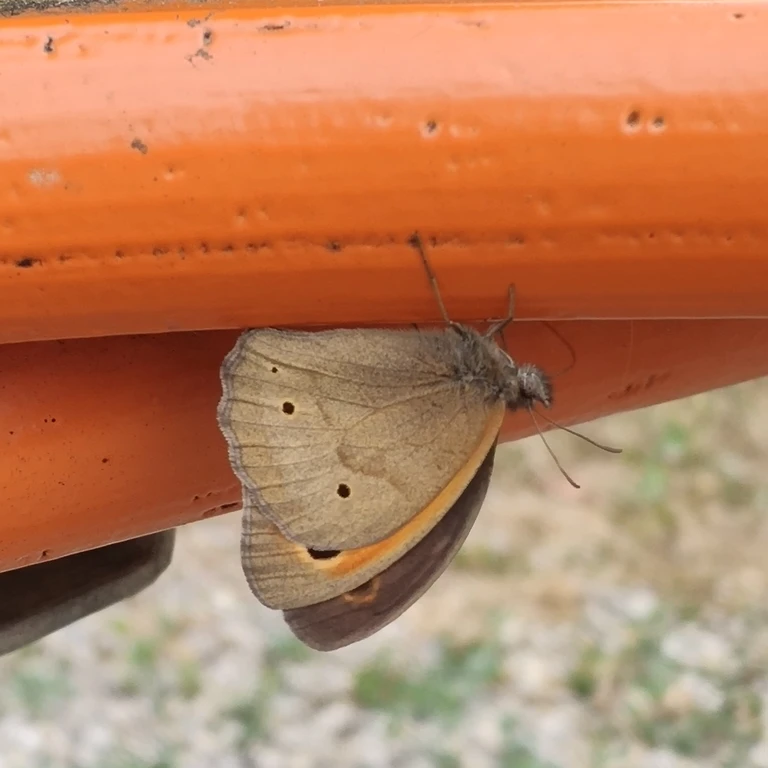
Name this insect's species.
Maniola jurtina
